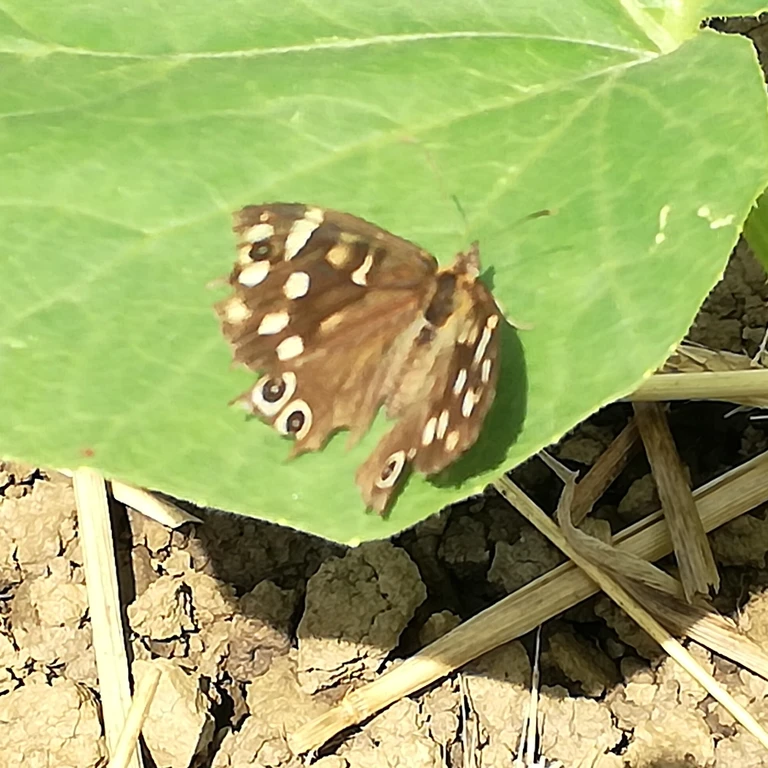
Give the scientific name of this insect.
Pararge aegeria
